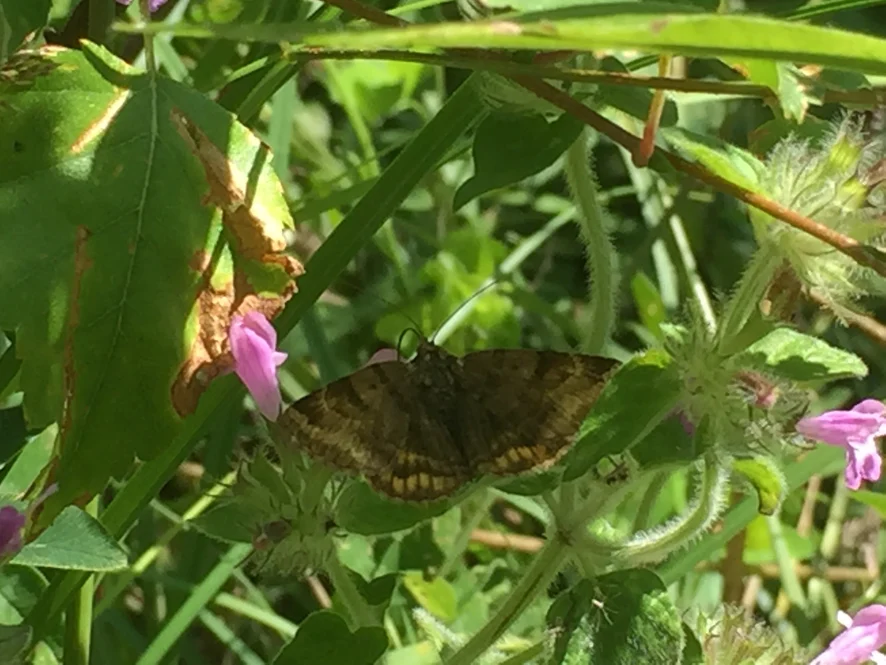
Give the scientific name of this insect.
Euclidia glyphica
